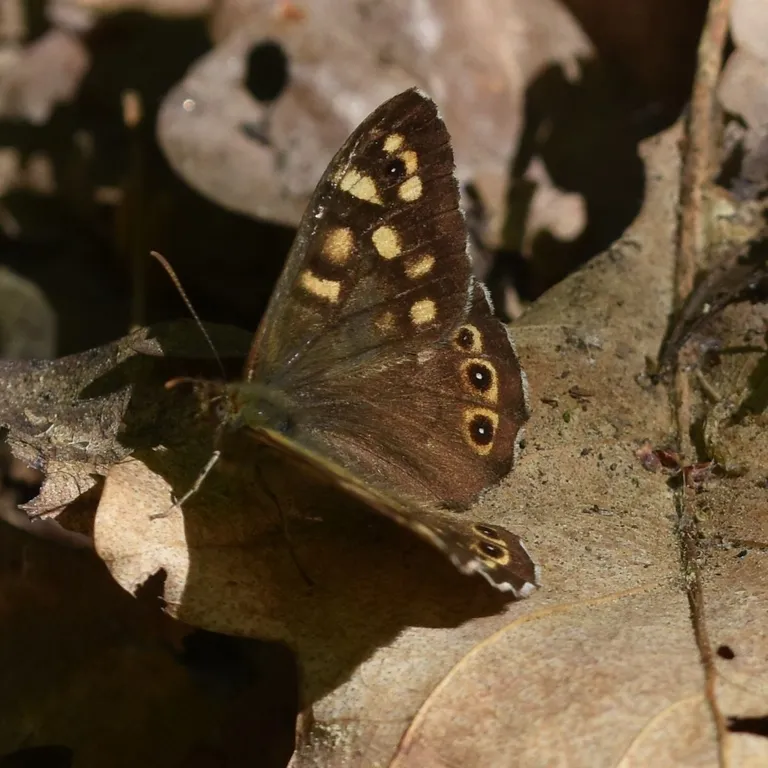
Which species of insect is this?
Pararge aegeria
